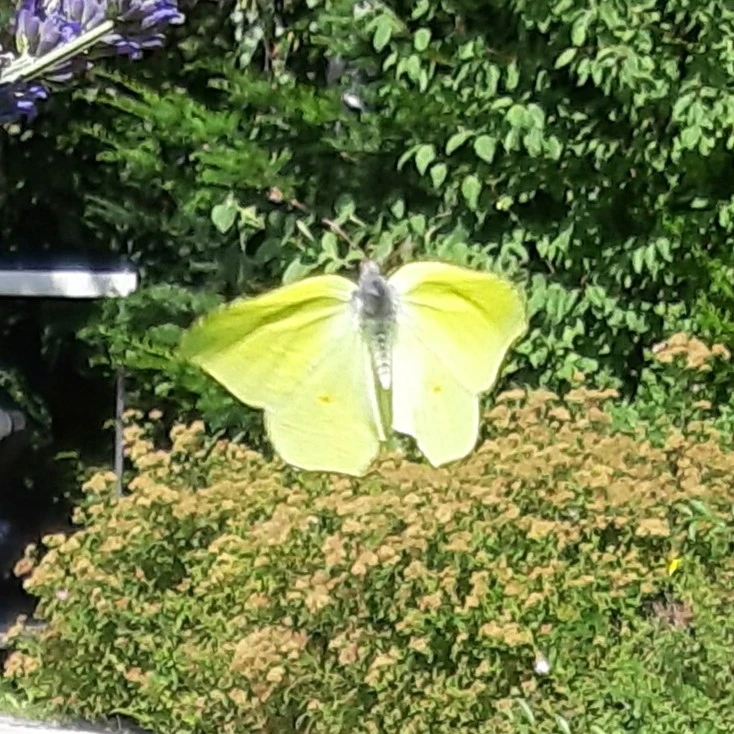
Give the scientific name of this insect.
Gonepteryx rhamni
